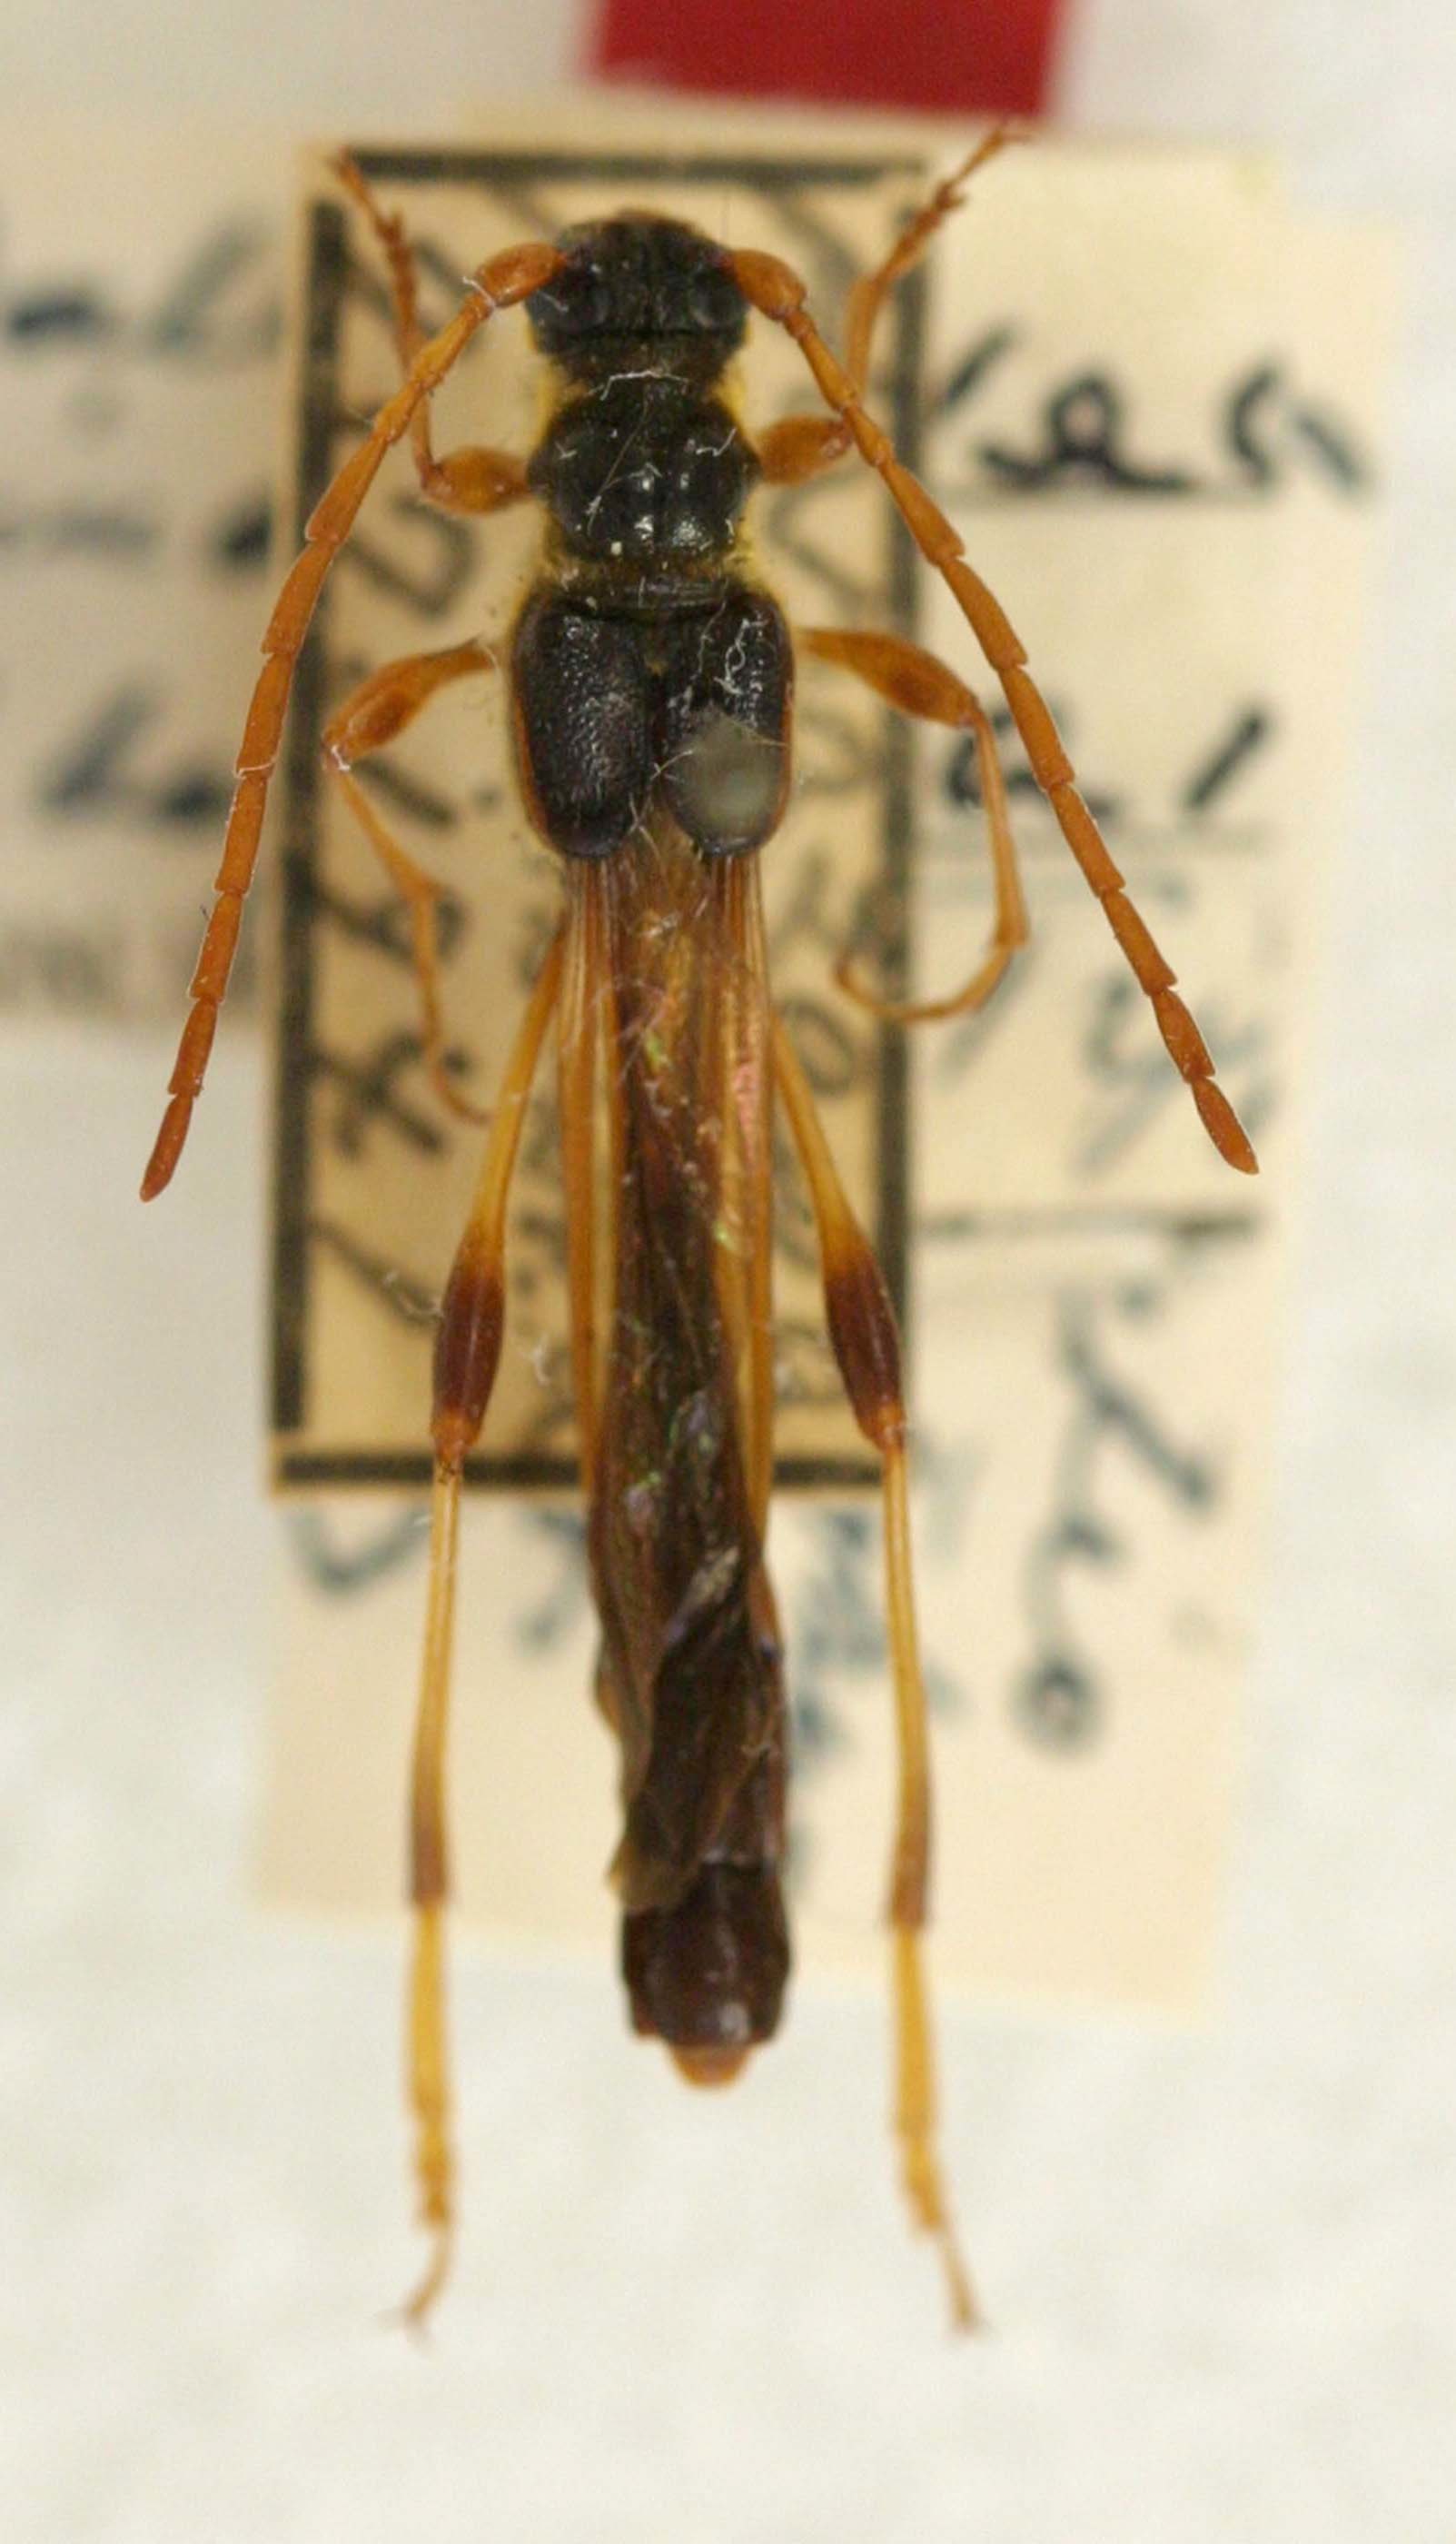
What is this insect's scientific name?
Necydalis marginalis
